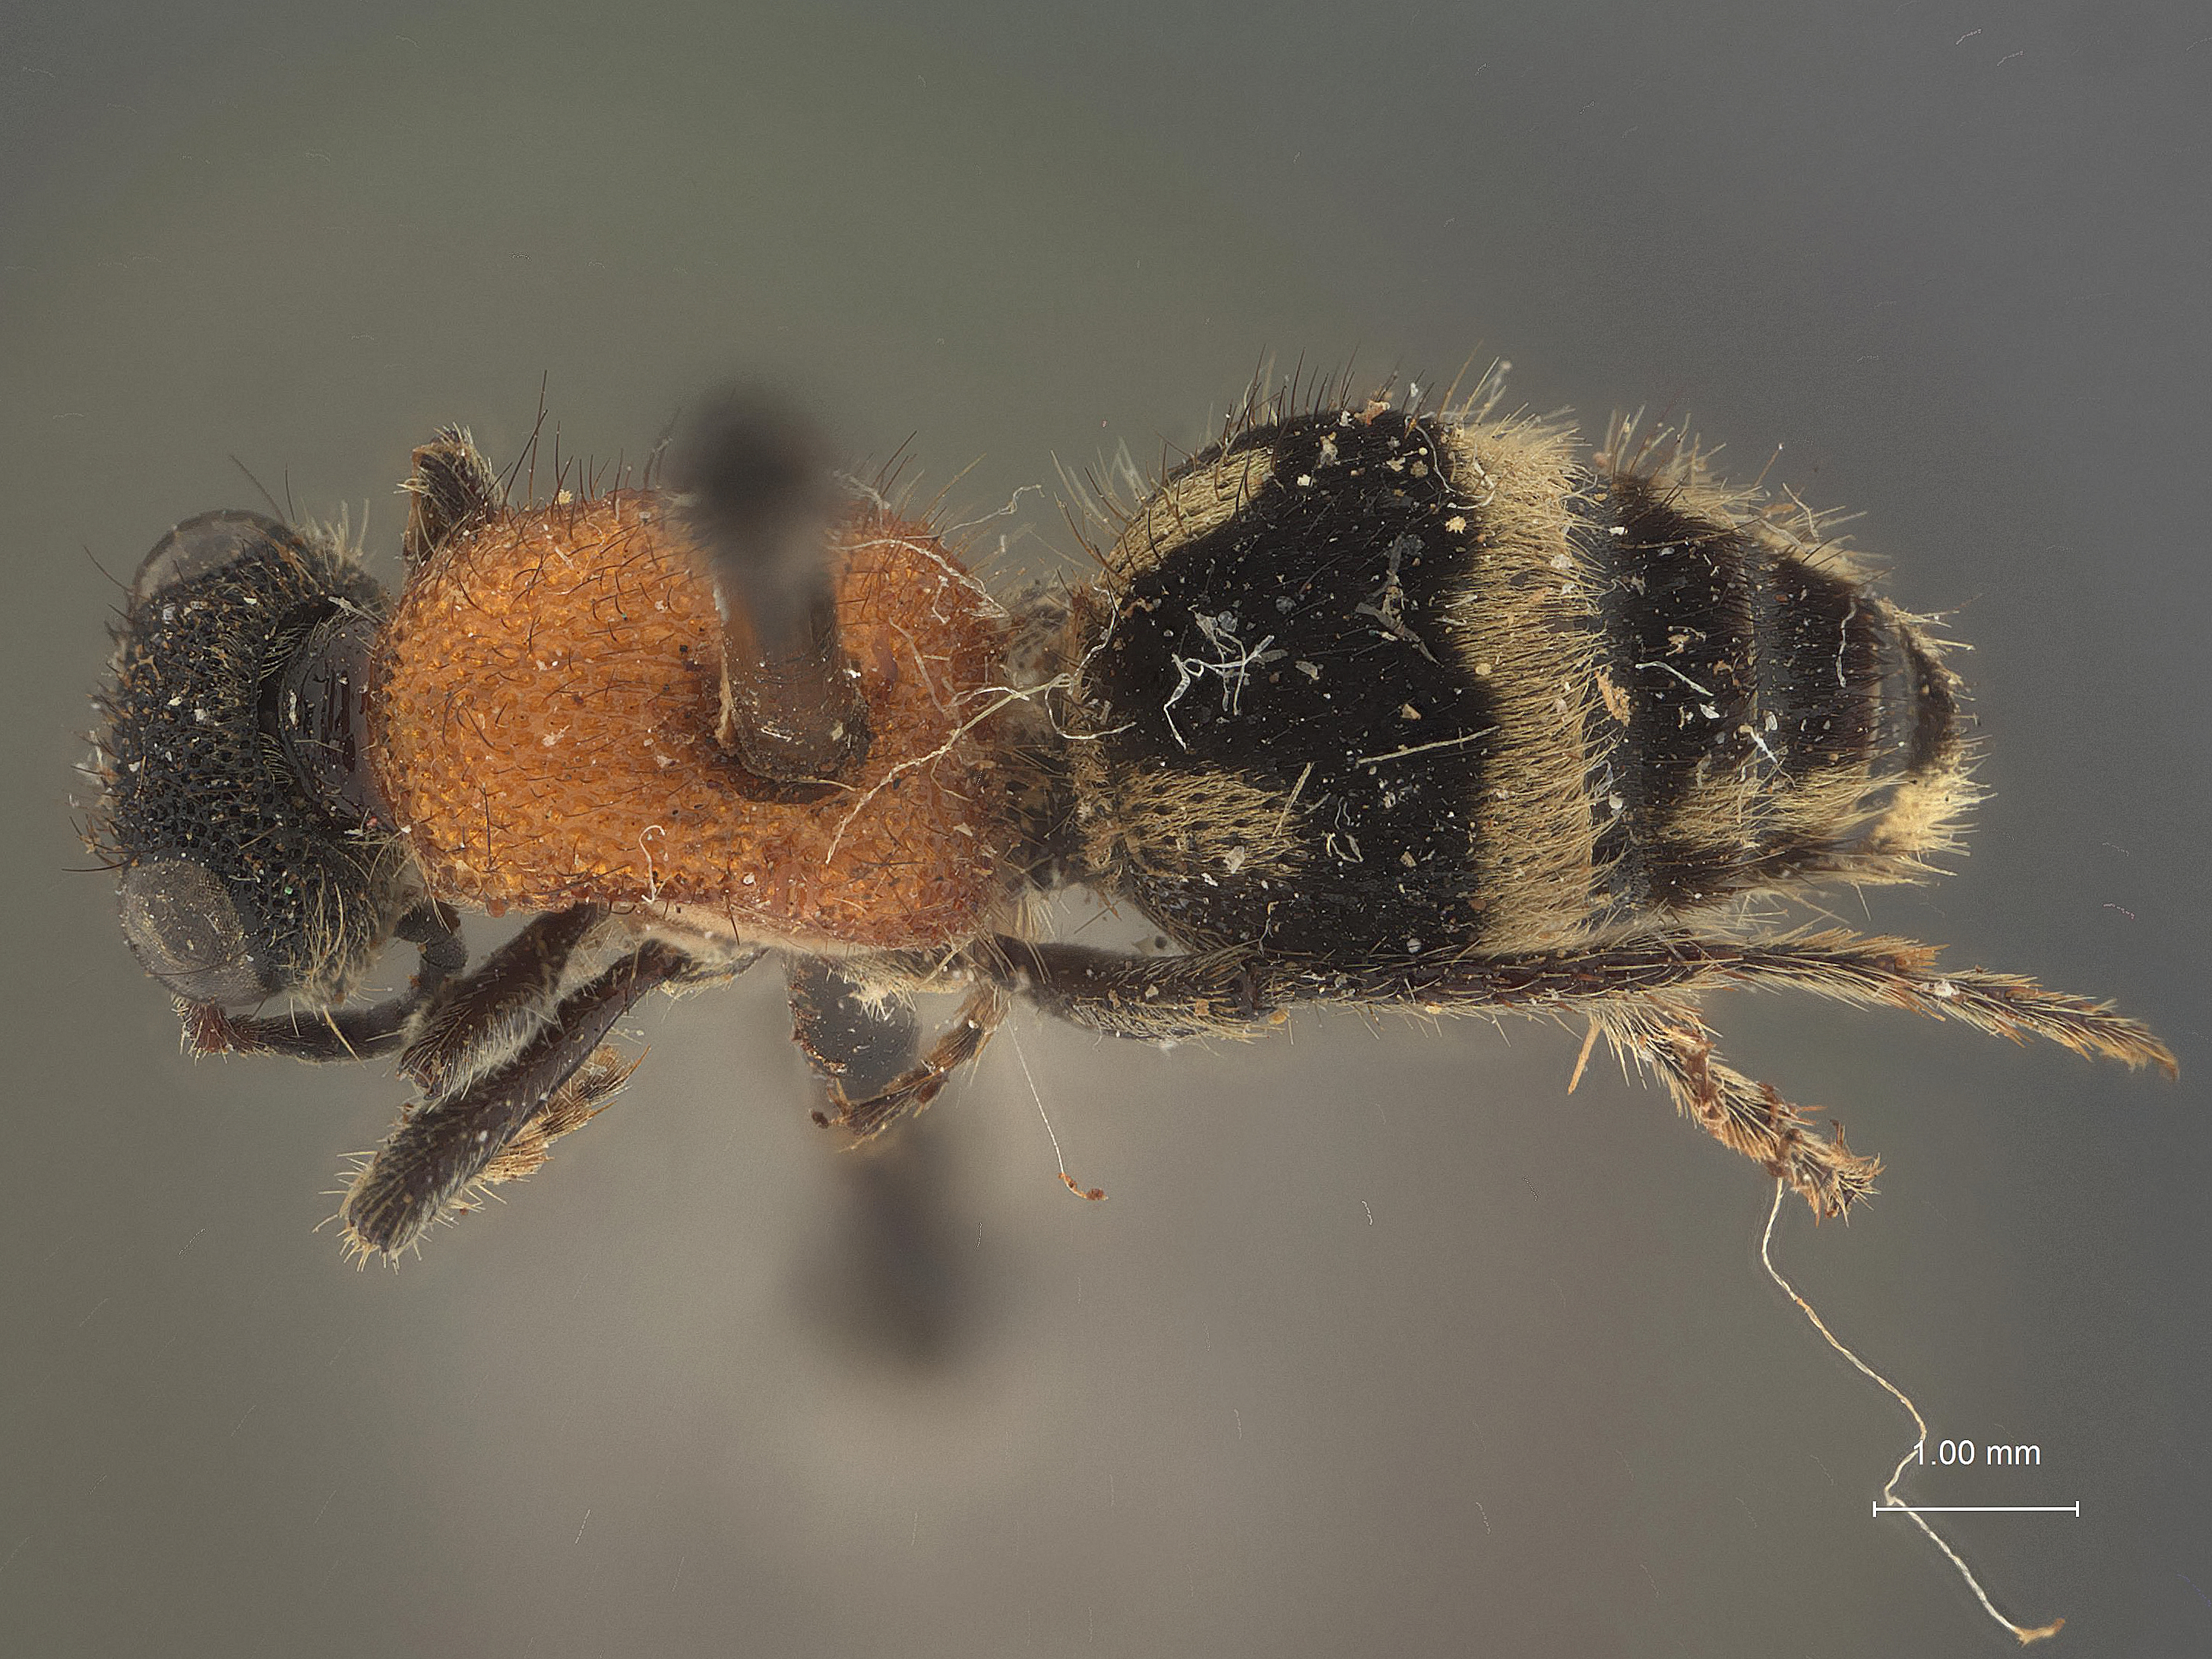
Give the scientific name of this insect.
Timulla raui
